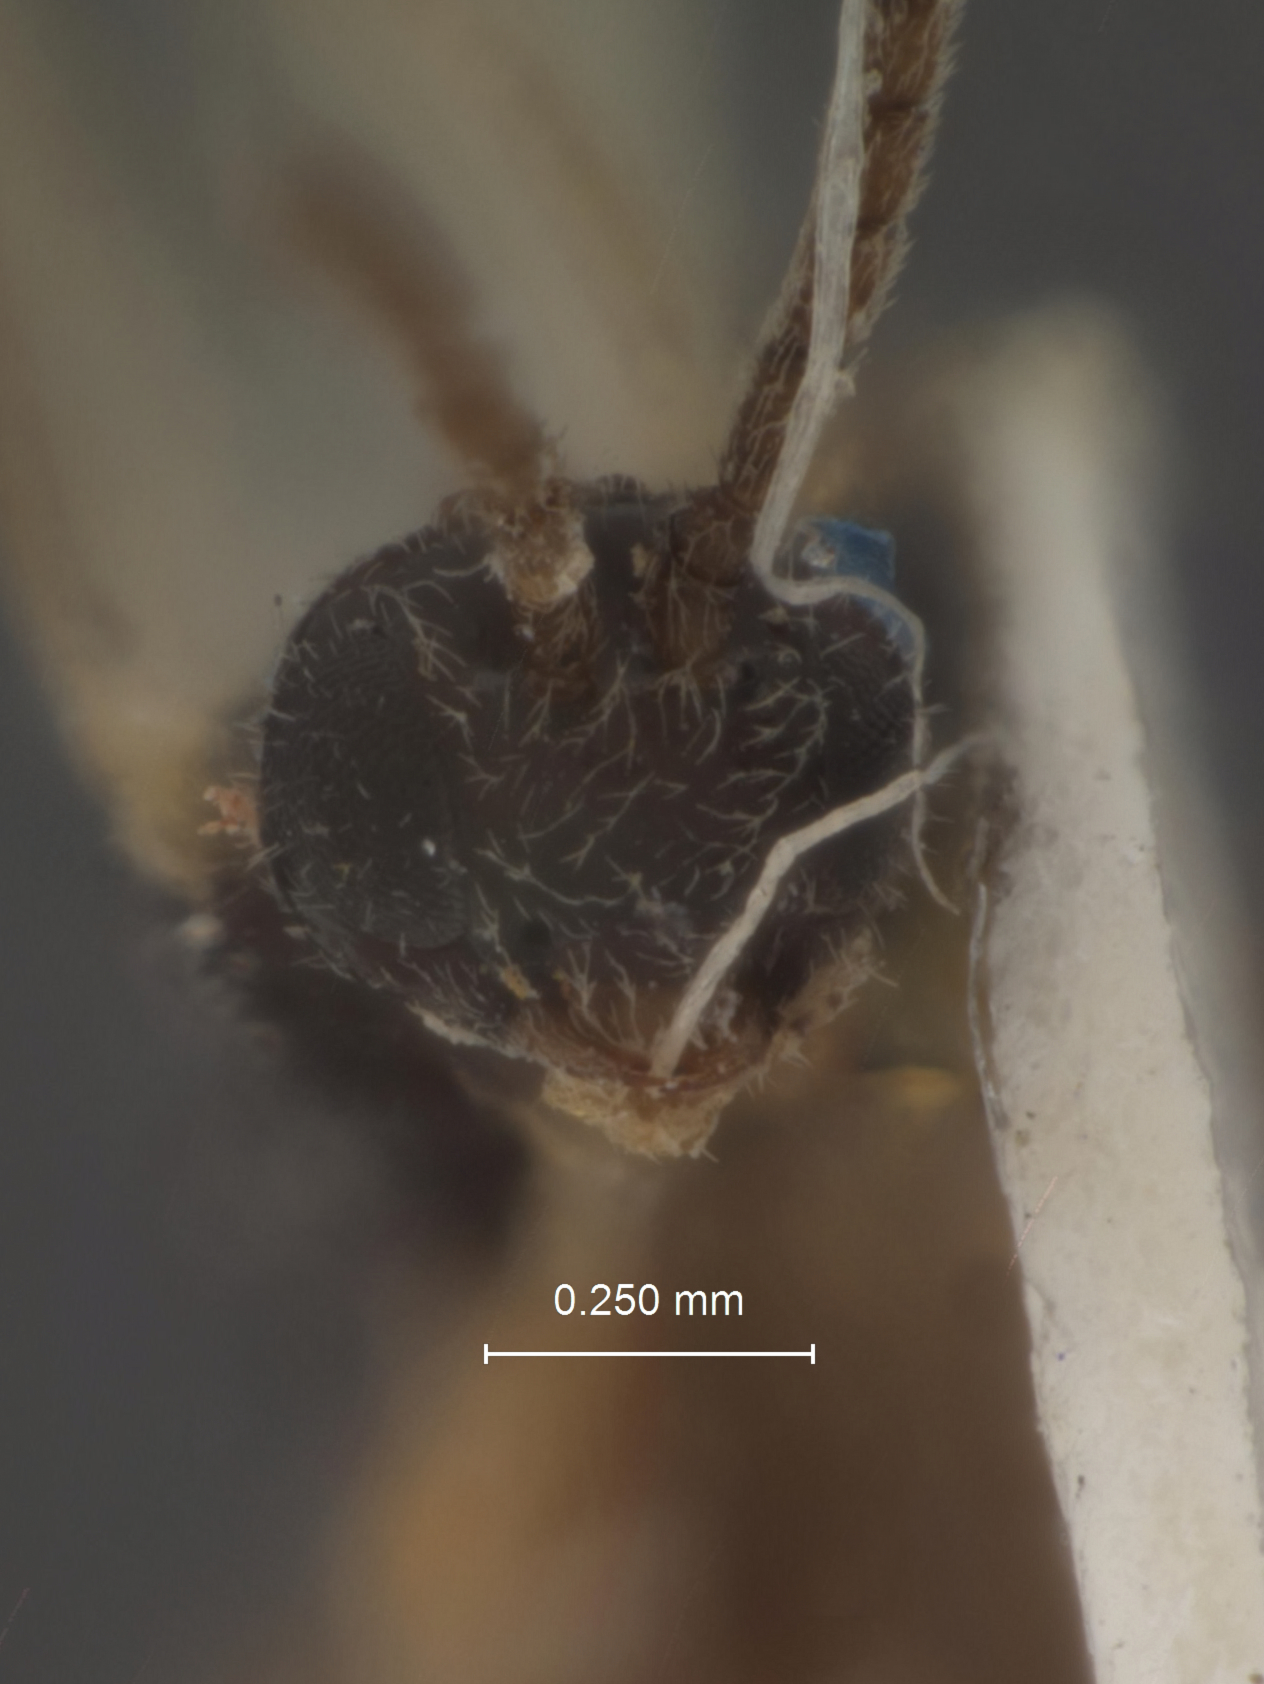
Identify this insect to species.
Apanteles chilocida
